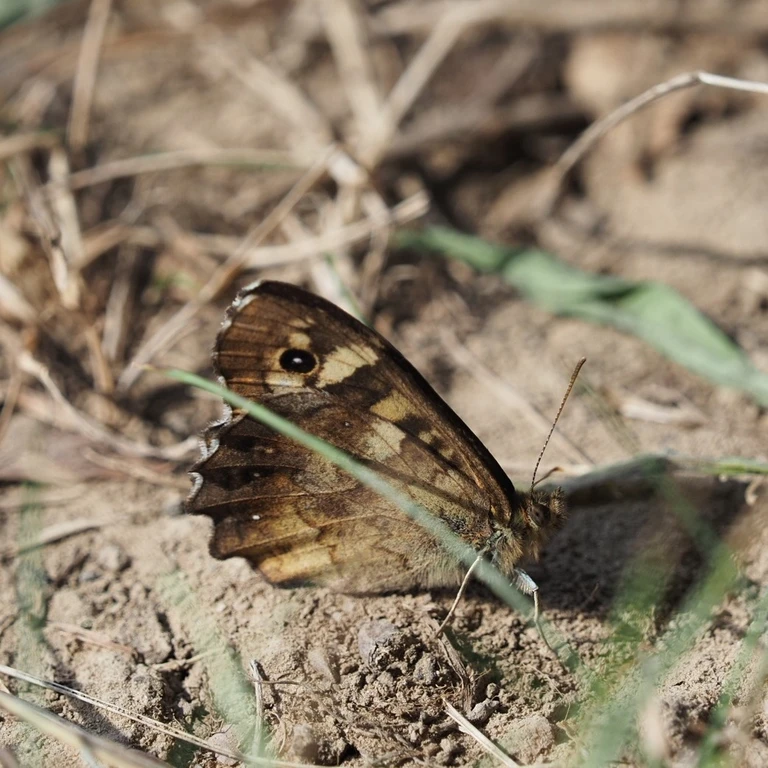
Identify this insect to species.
Pararge aegeria
